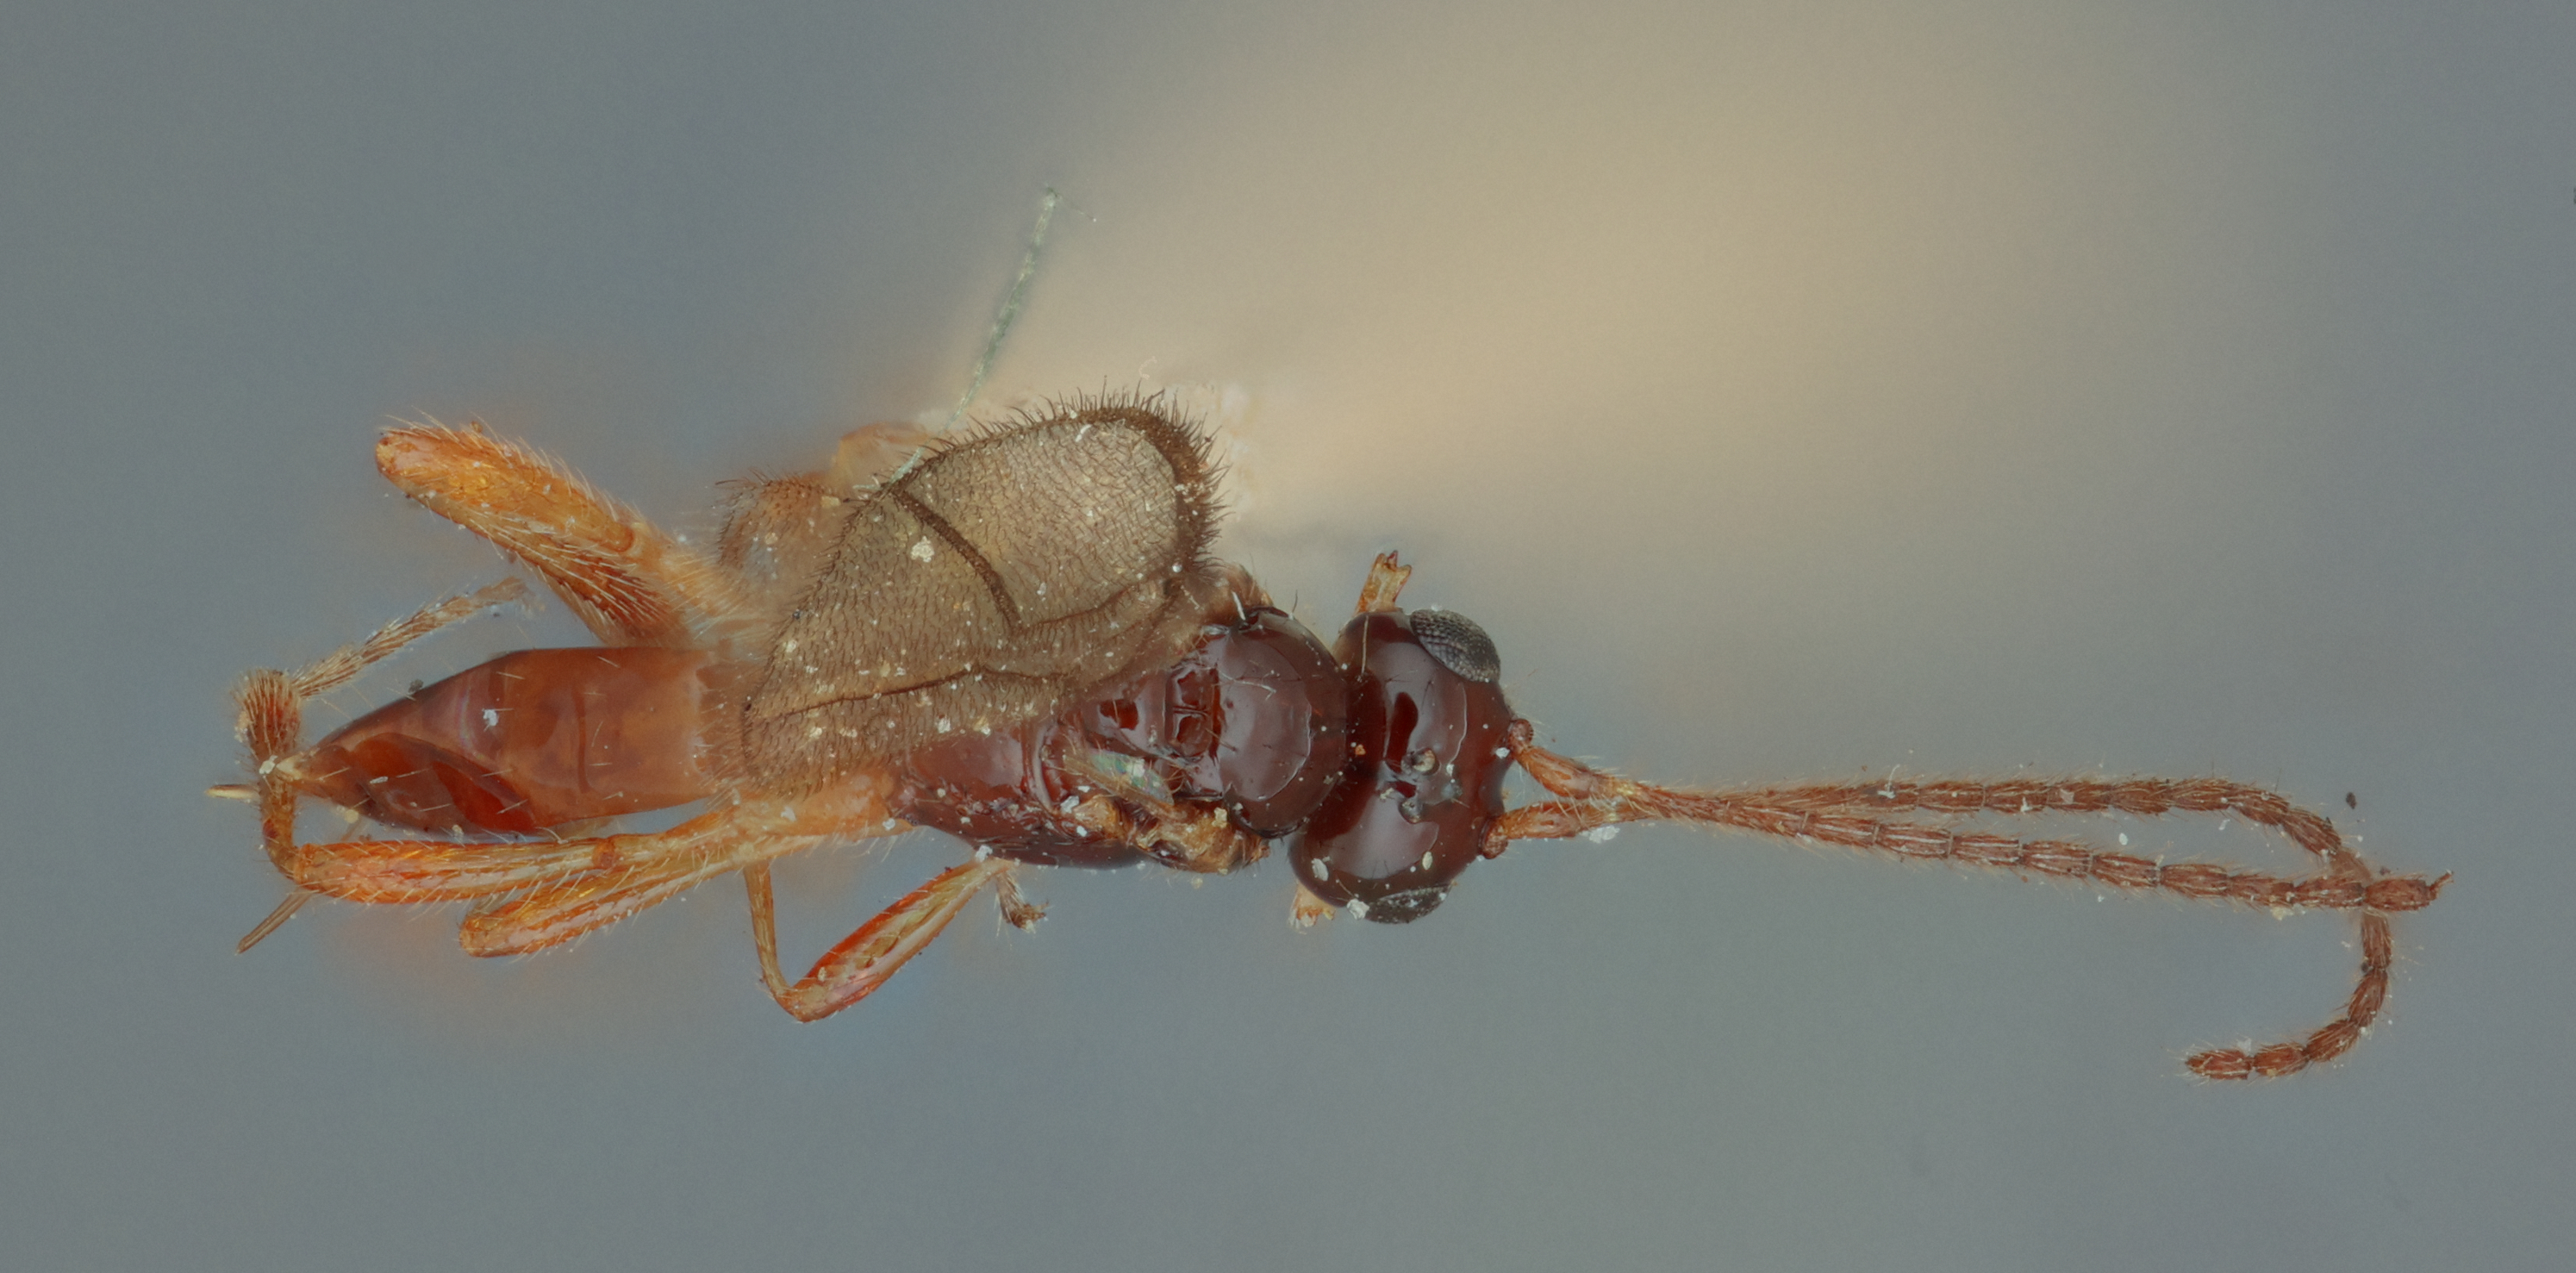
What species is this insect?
Aspilota bakeri
